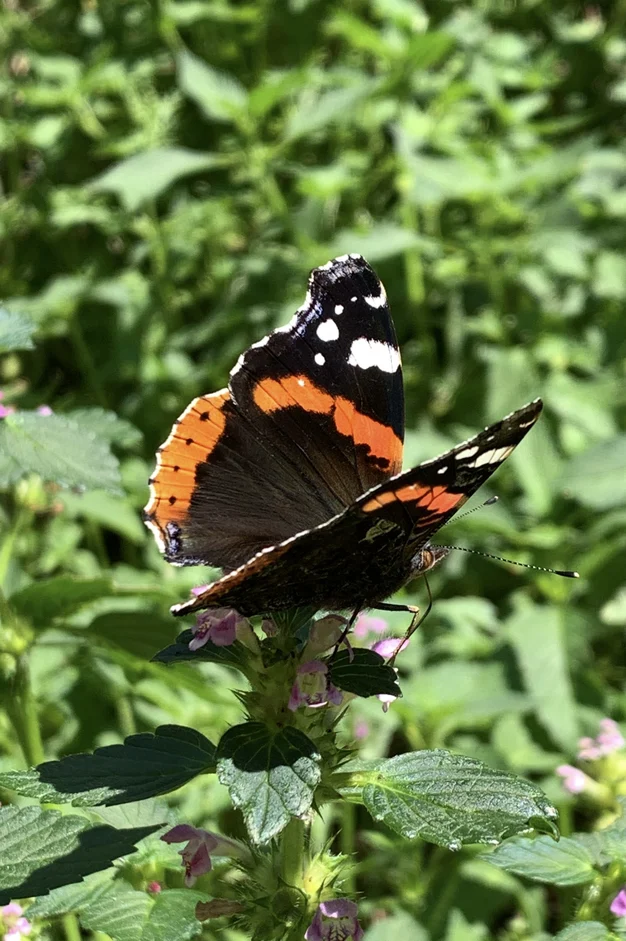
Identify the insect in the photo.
Vanessa atalanta
